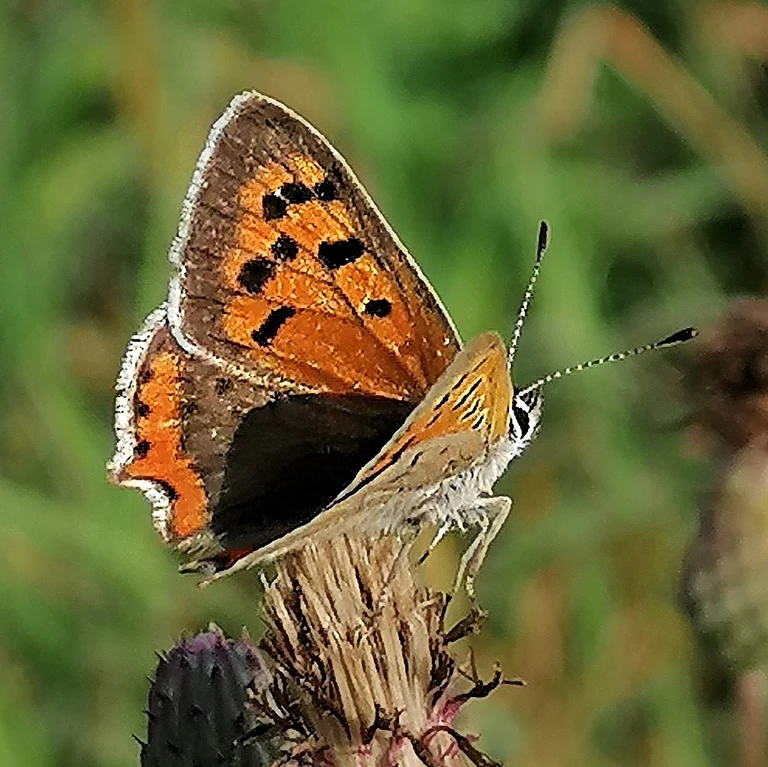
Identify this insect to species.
Lycaena phlaeas
